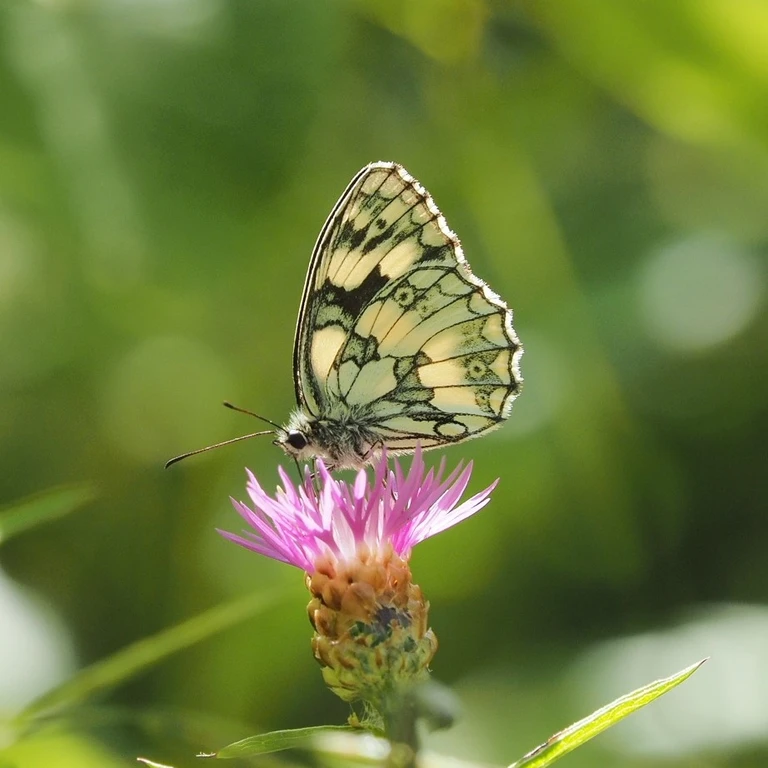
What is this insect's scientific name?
Melanargia galathea
